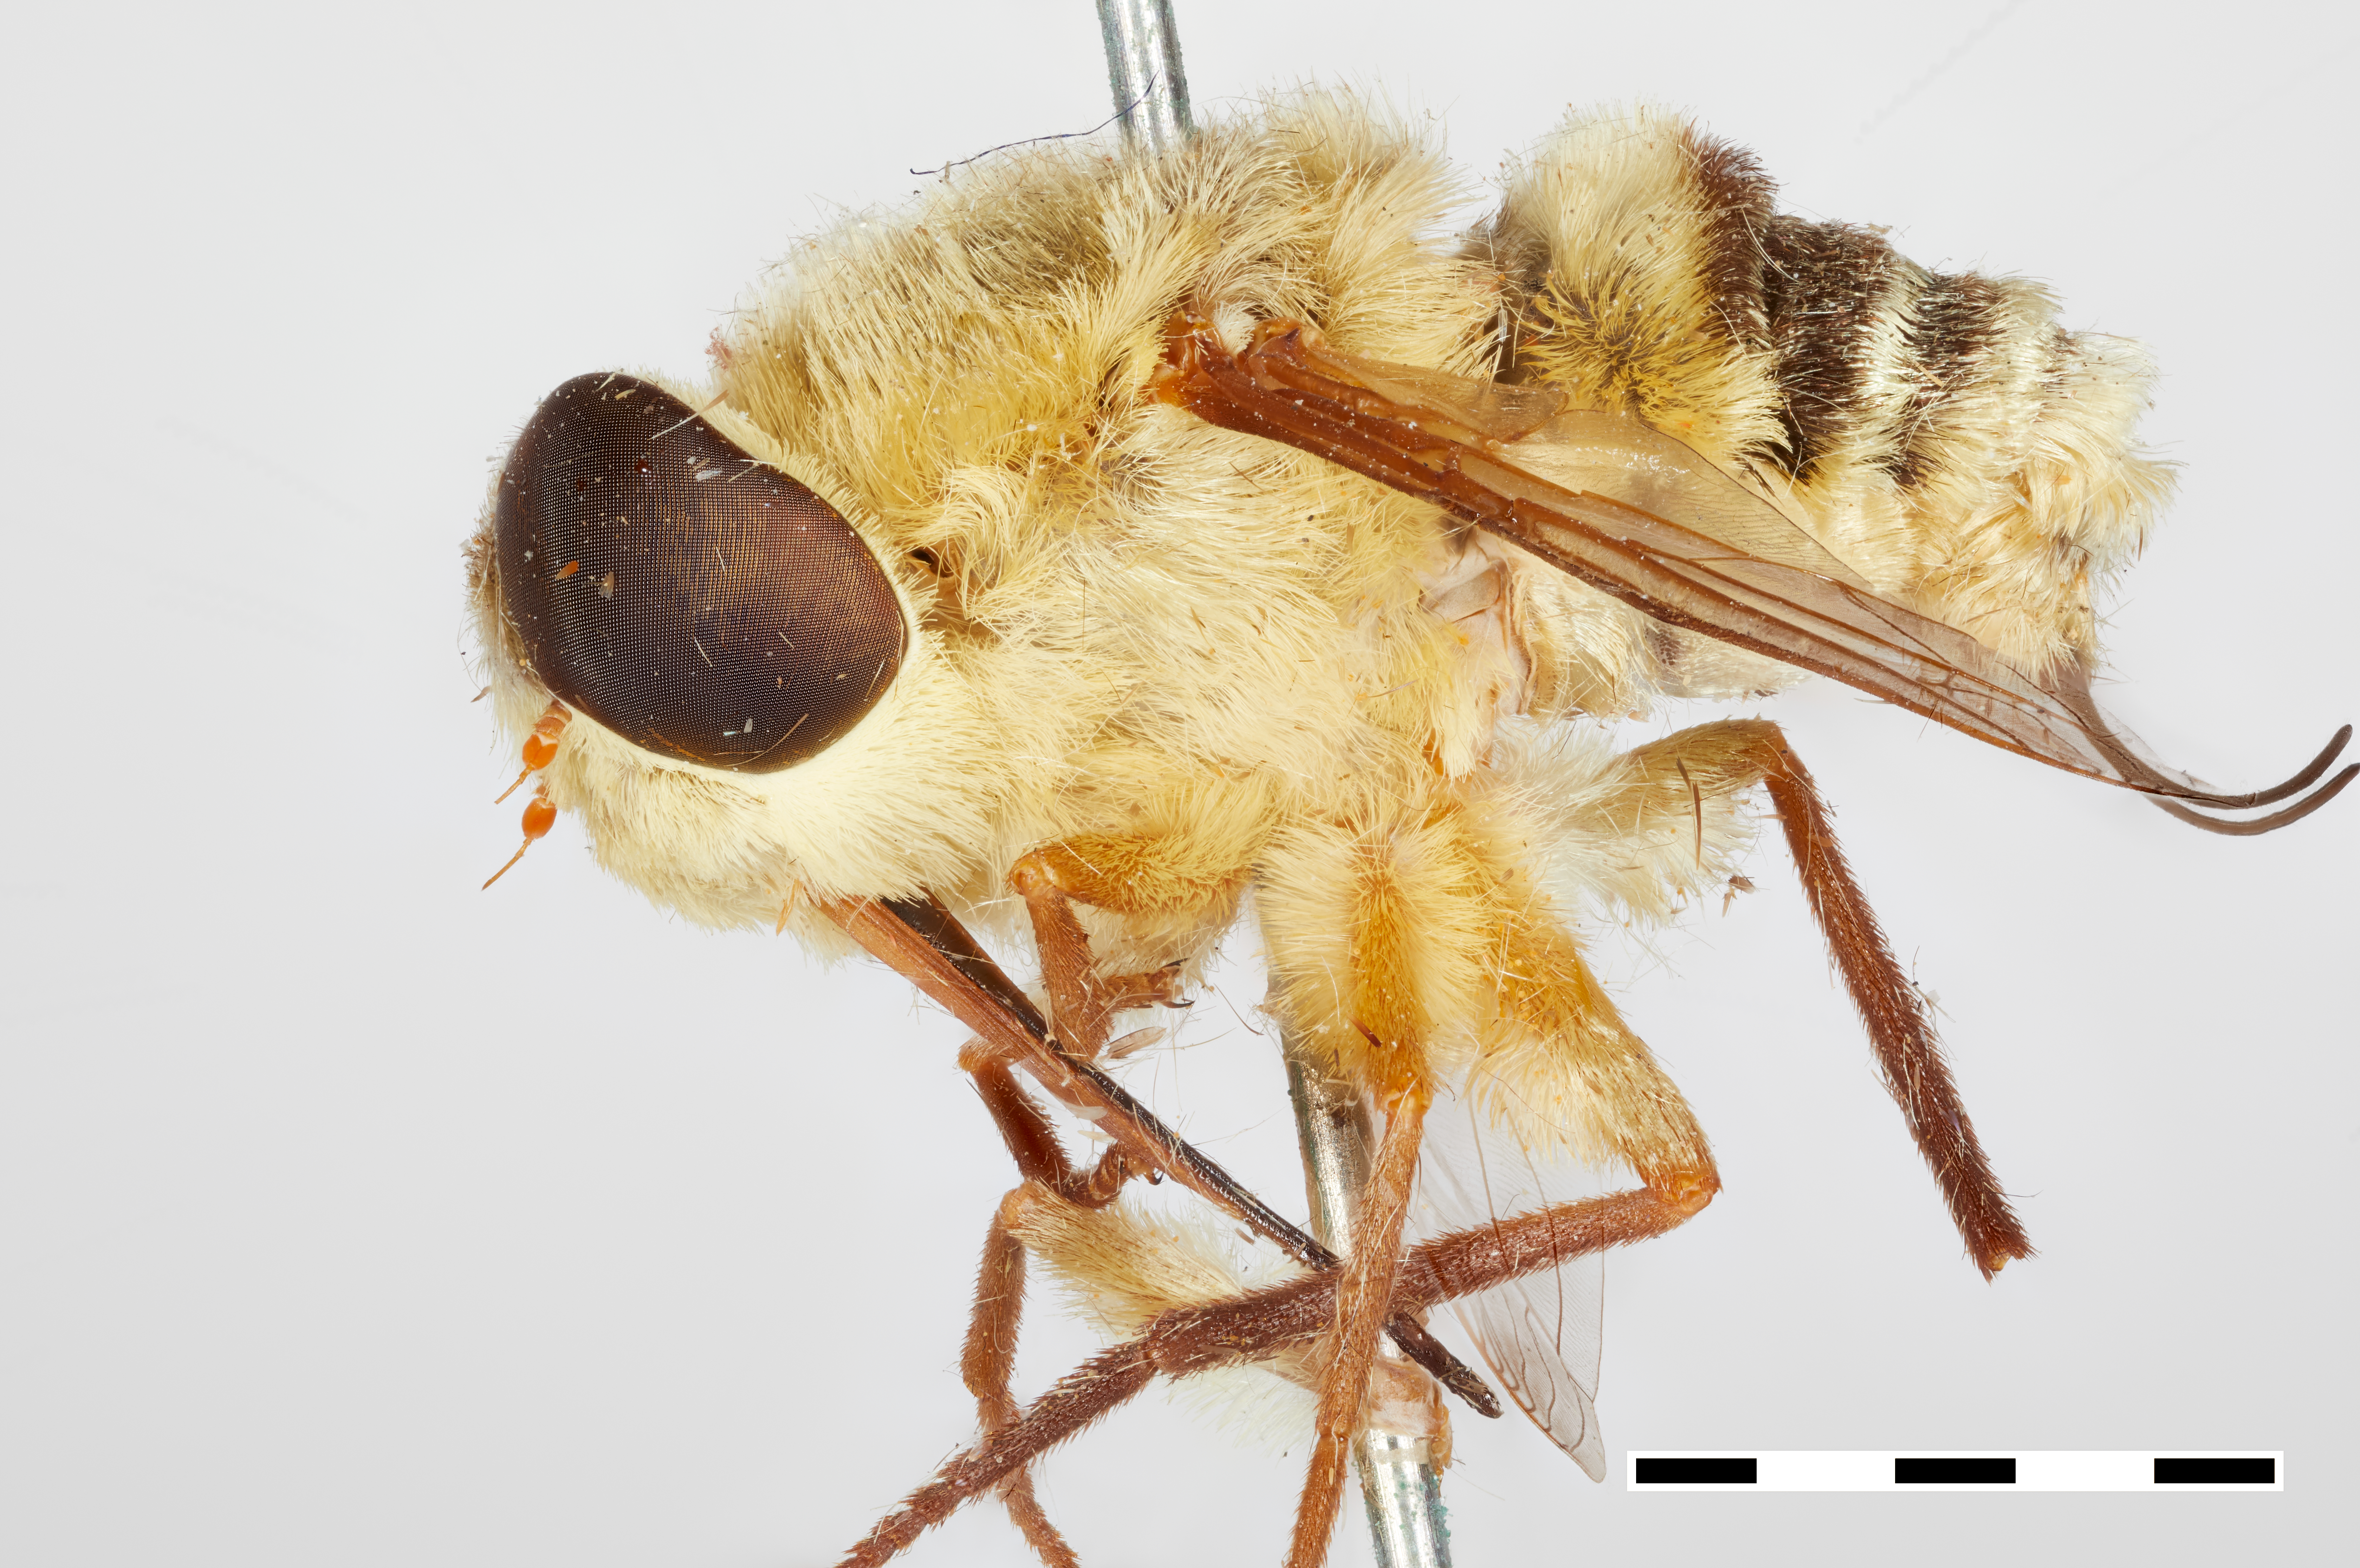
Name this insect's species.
Rhynchocephalus volaticus
